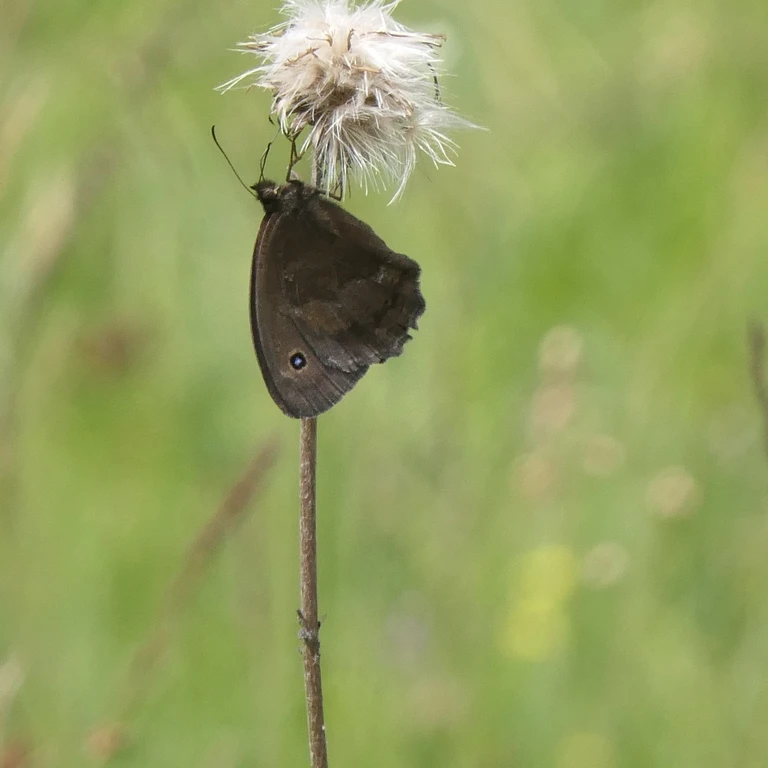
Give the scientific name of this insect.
Minois dryas
